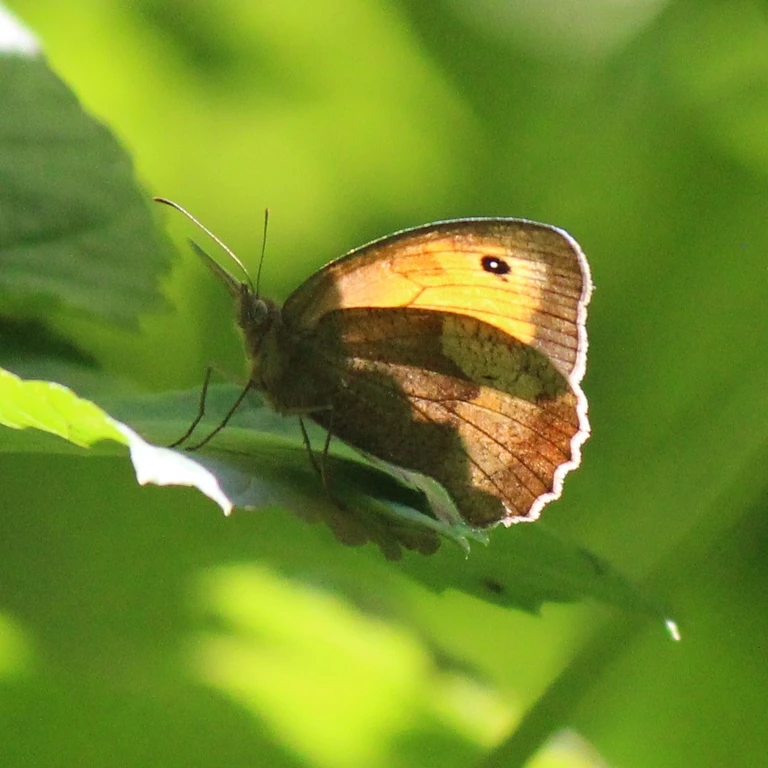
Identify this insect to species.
Maniola jurtina
